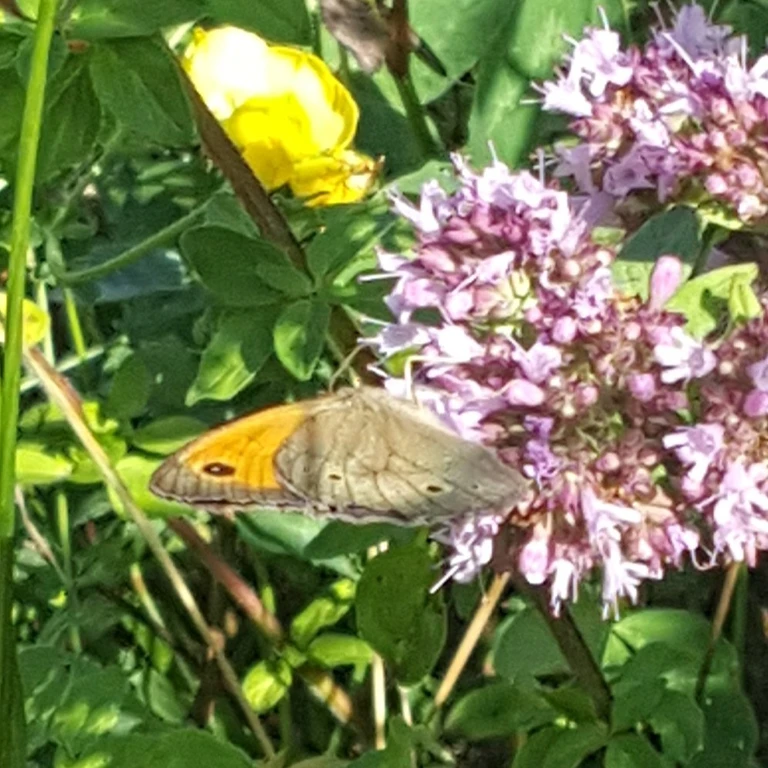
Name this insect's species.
Maniola jurtina
